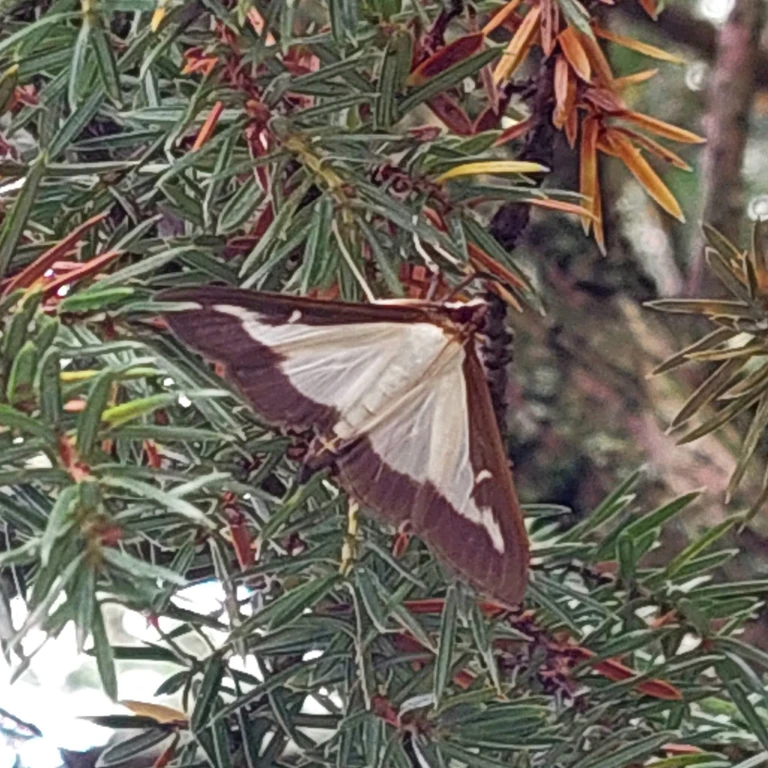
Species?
Cydalima perspectalis
